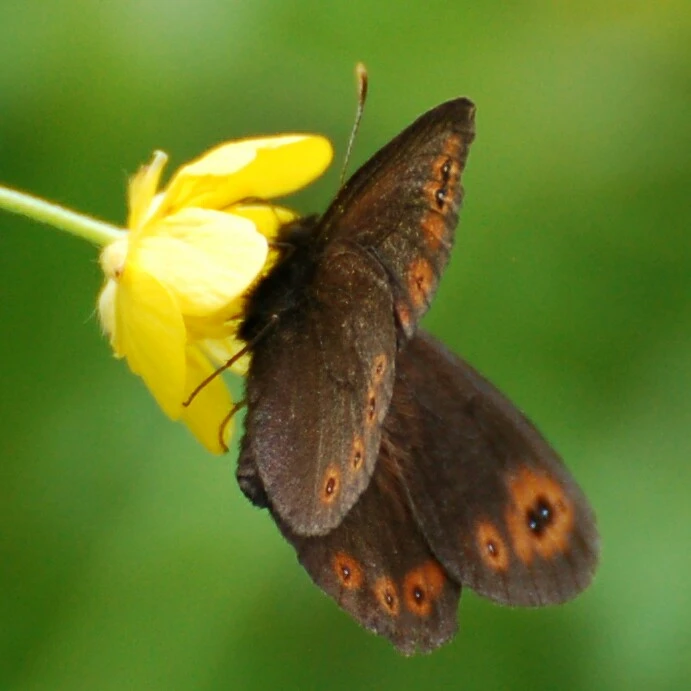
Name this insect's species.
Erebia medusa
